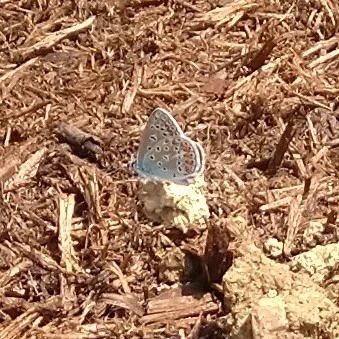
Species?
Polyommatus icarus
